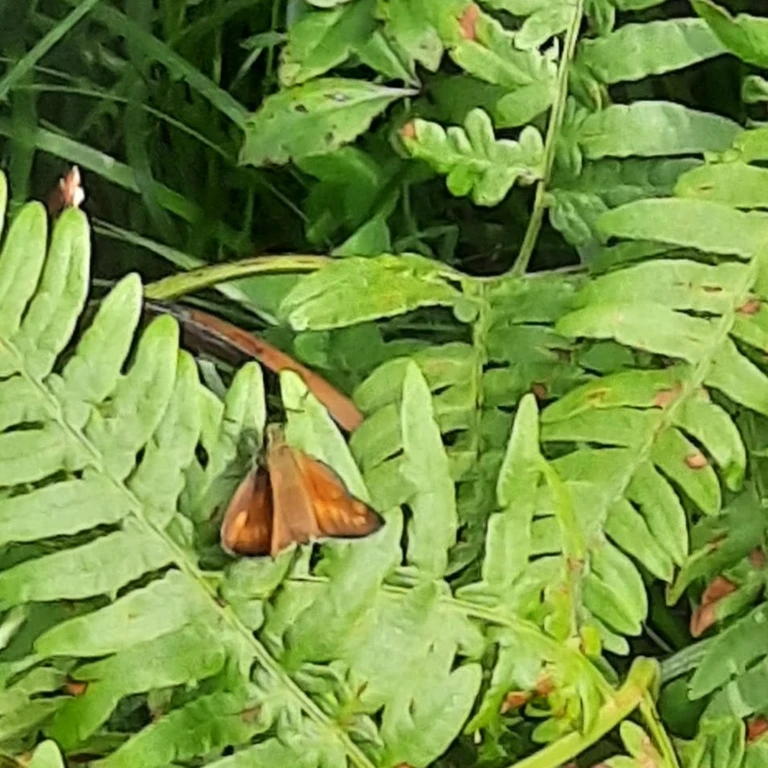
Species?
Ochlodes sylvanus (also Ochlodes venata)
